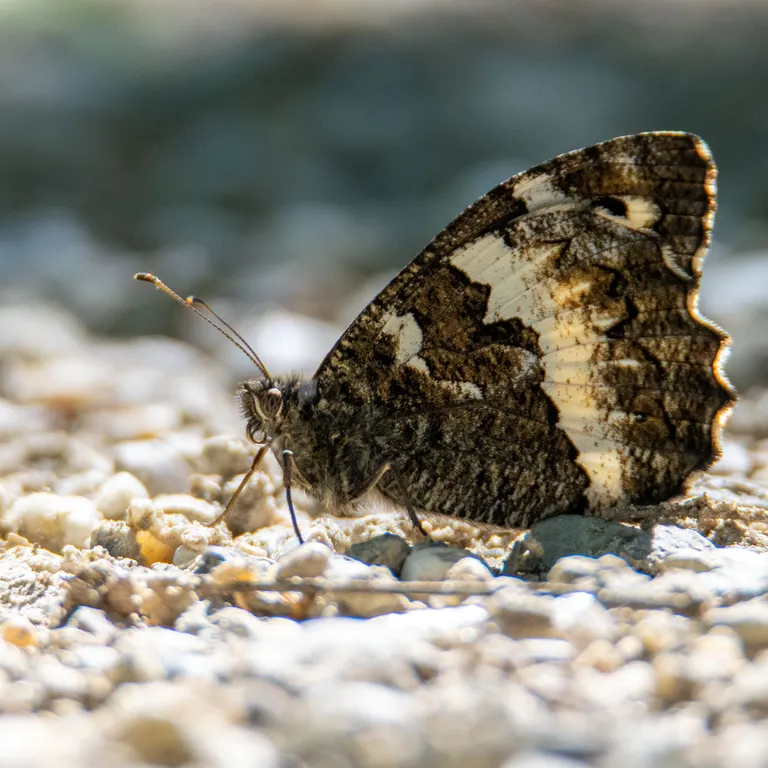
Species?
Brintesia circe
